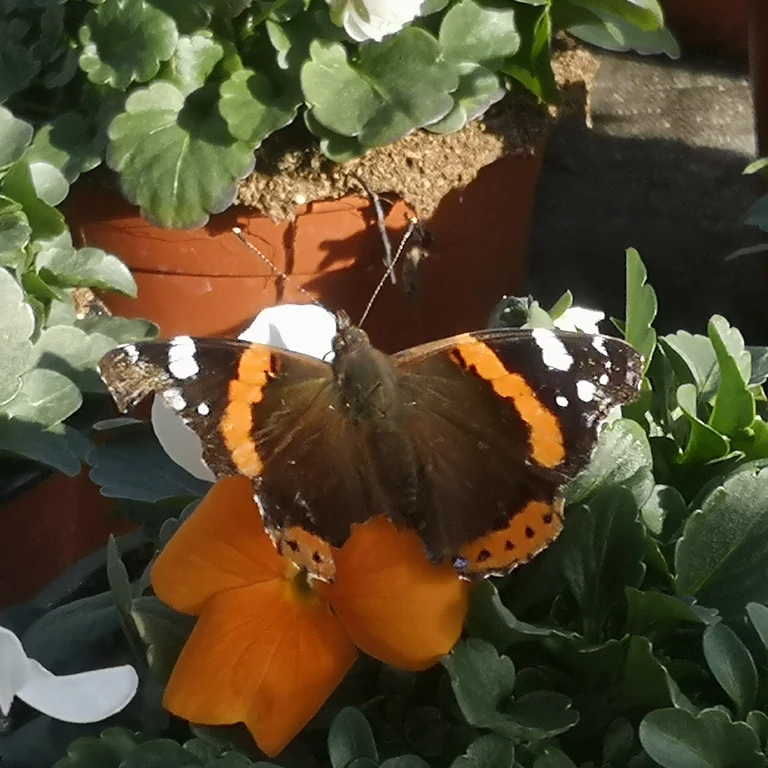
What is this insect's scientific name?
Vanessa atalanta
